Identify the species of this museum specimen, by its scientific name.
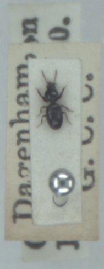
Dyschirius globosus
